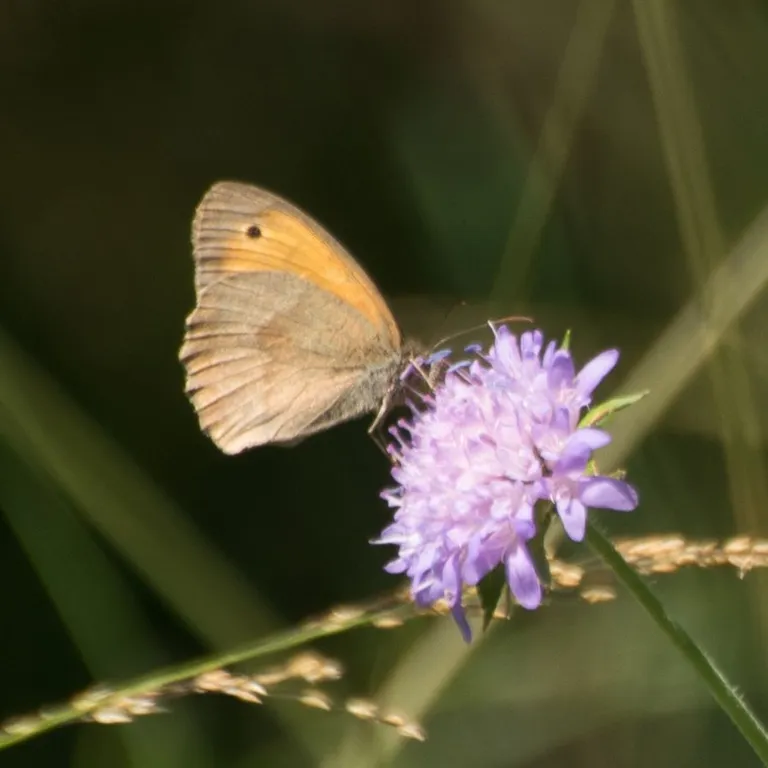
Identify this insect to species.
Maniola jurtina
